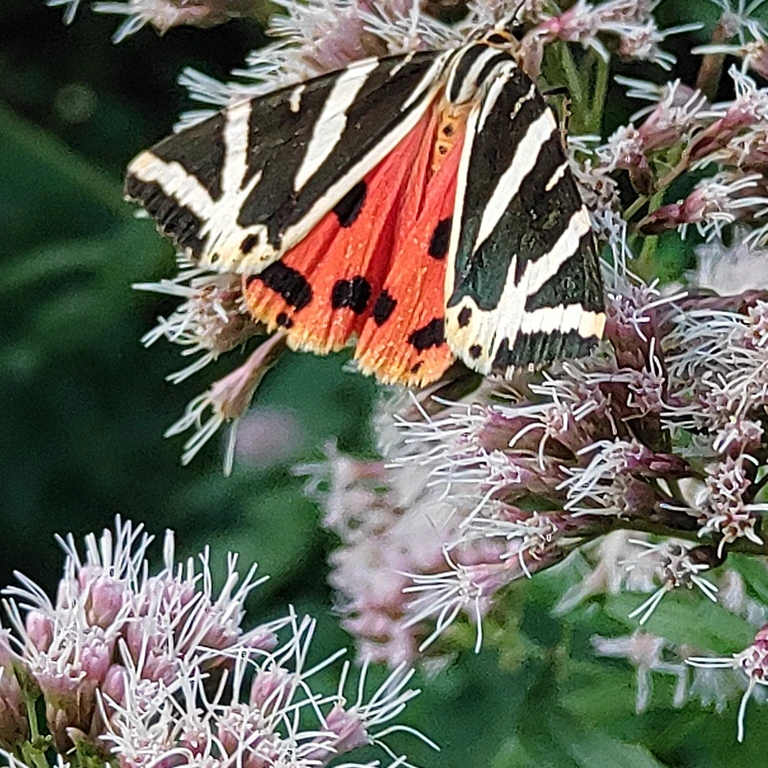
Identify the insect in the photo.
Euplagia quadripunctaria
